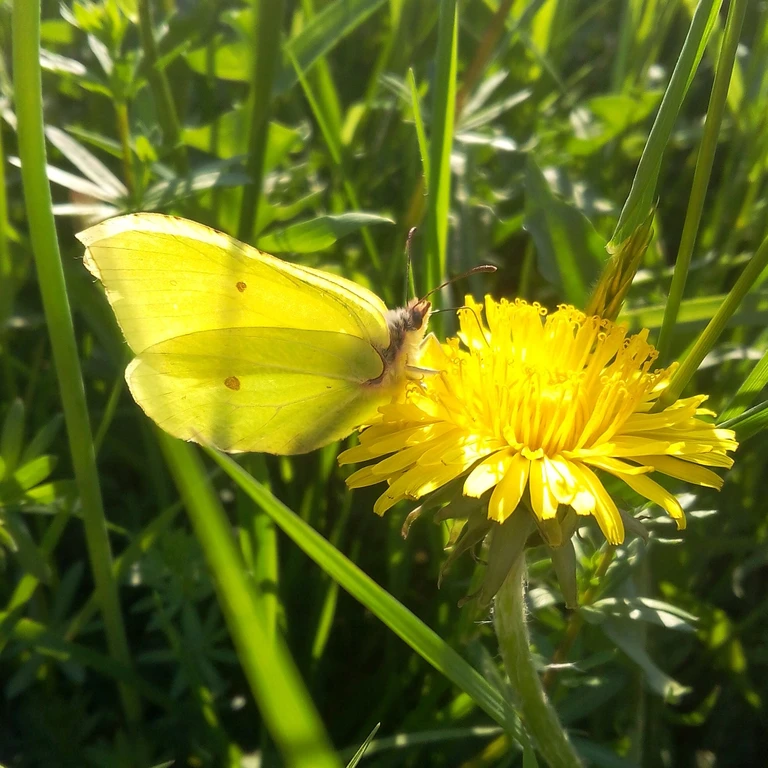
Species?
Gonepteryx rhamni
